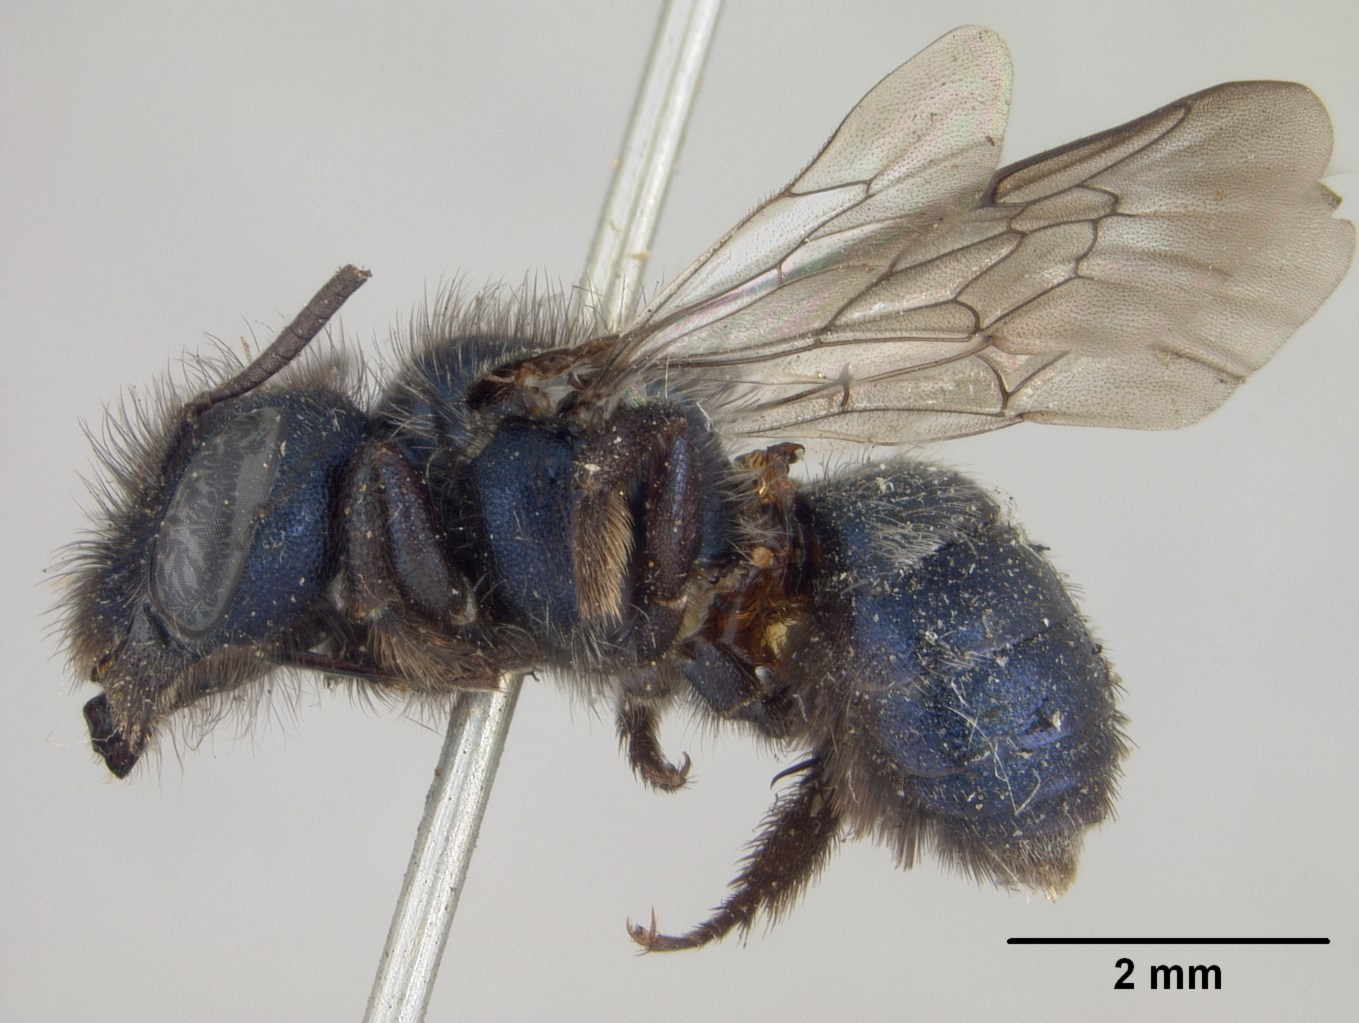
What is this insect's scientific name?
Osmia cyanosoma
